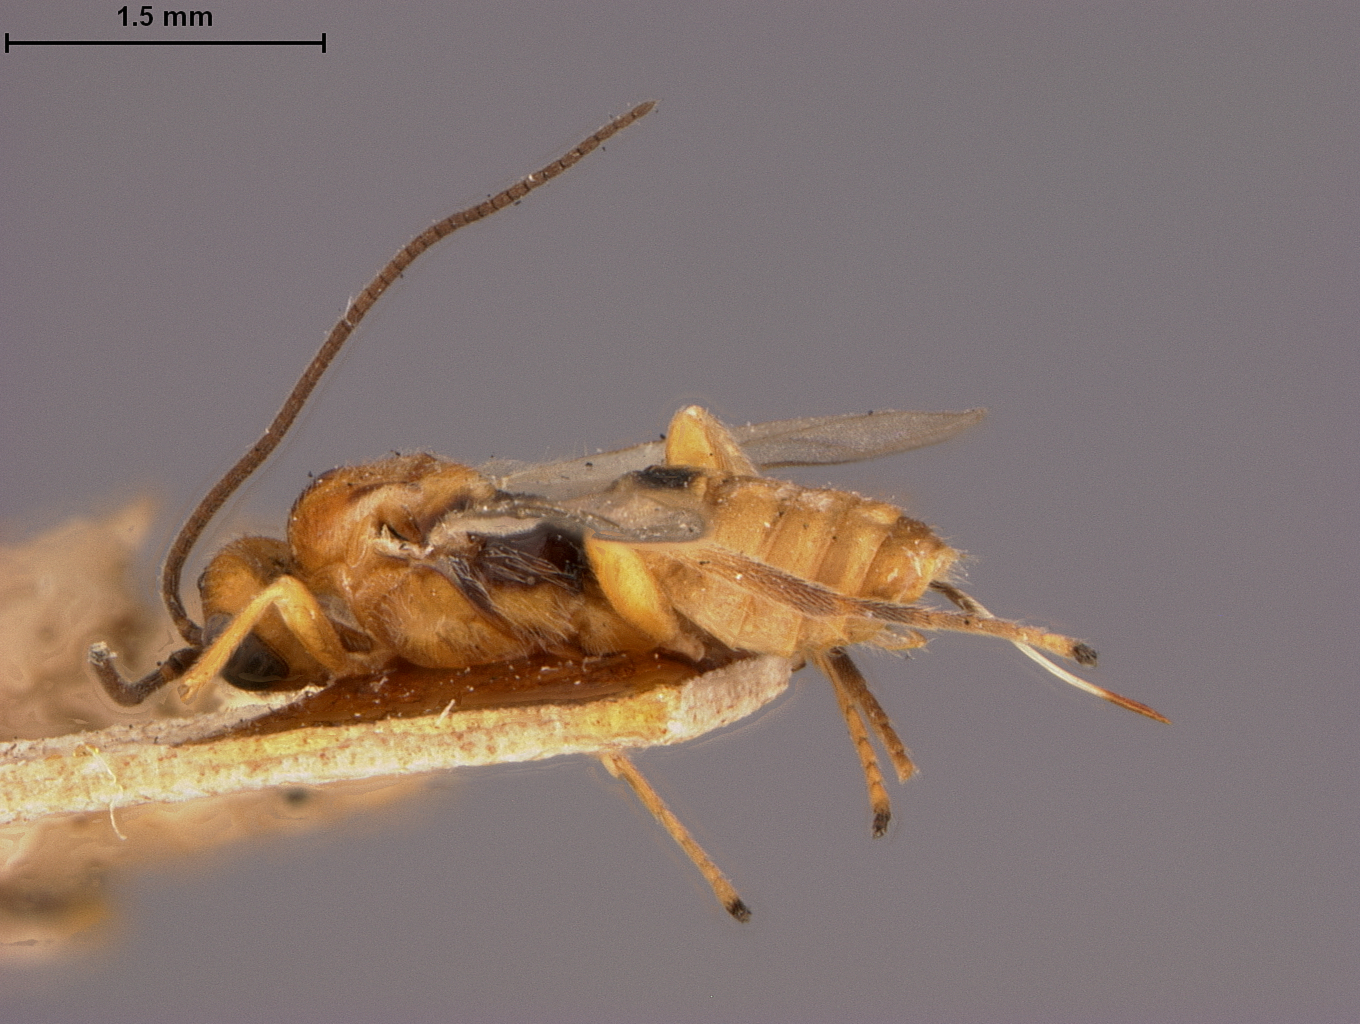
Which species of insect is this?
Bracon lixi
